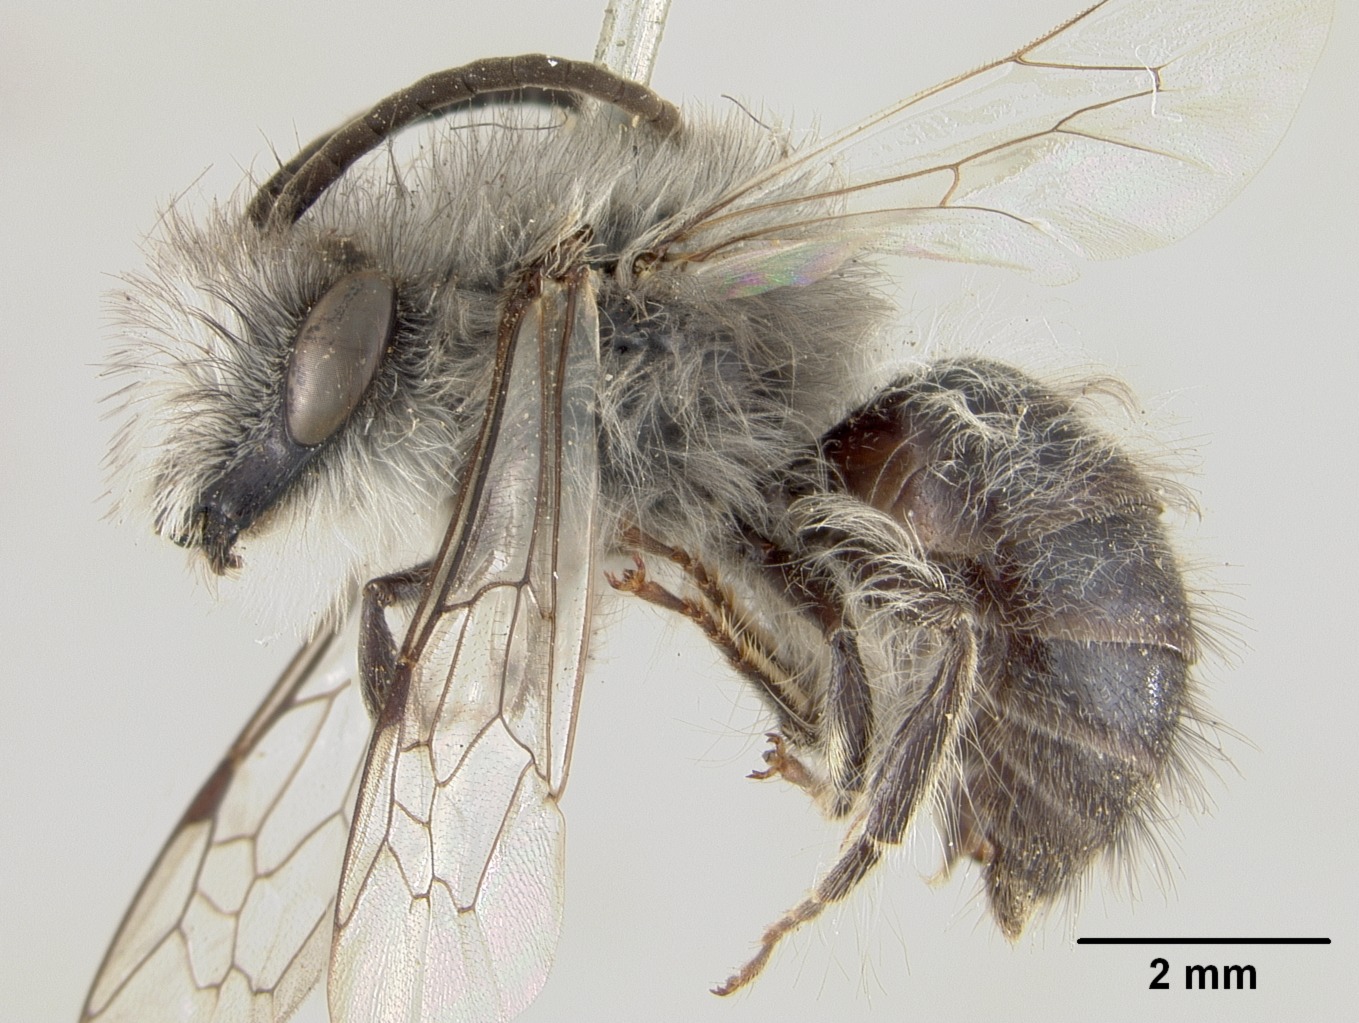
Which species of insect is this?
Colletes chubutensis
